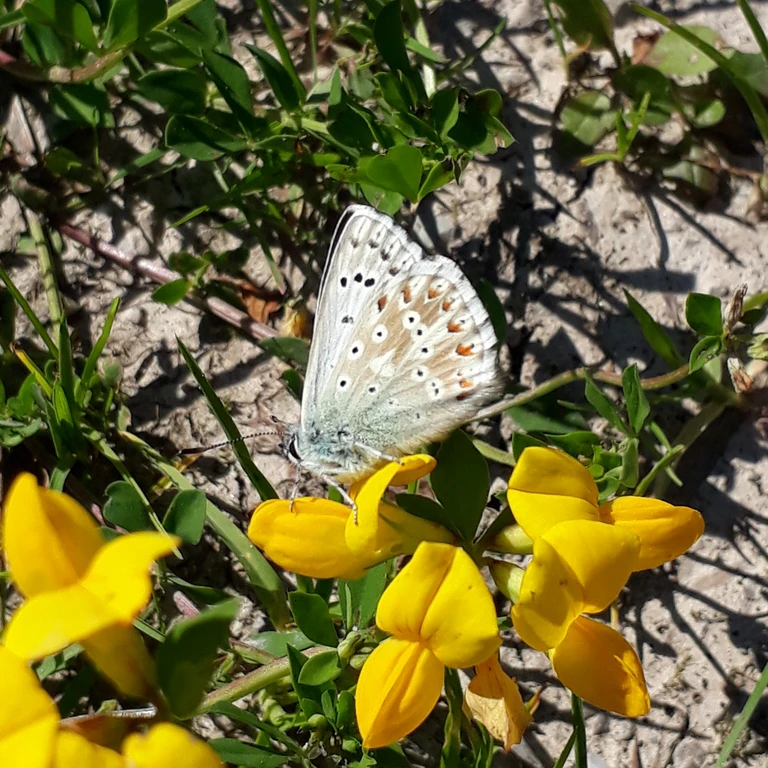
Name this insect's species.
Lysandra coridon
